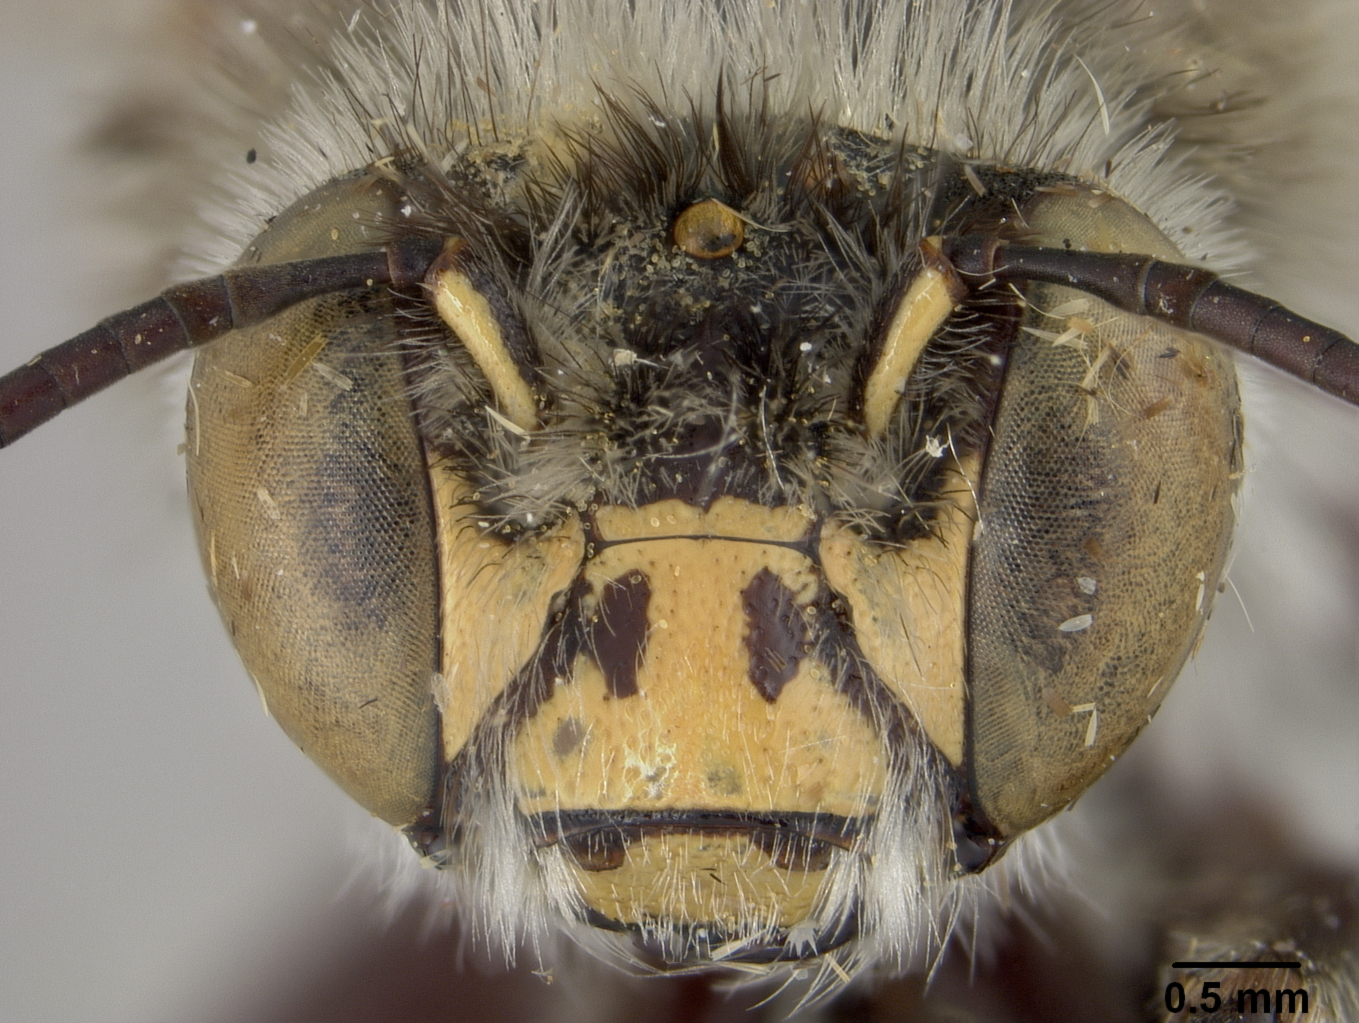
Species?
Anthophora vulpina
